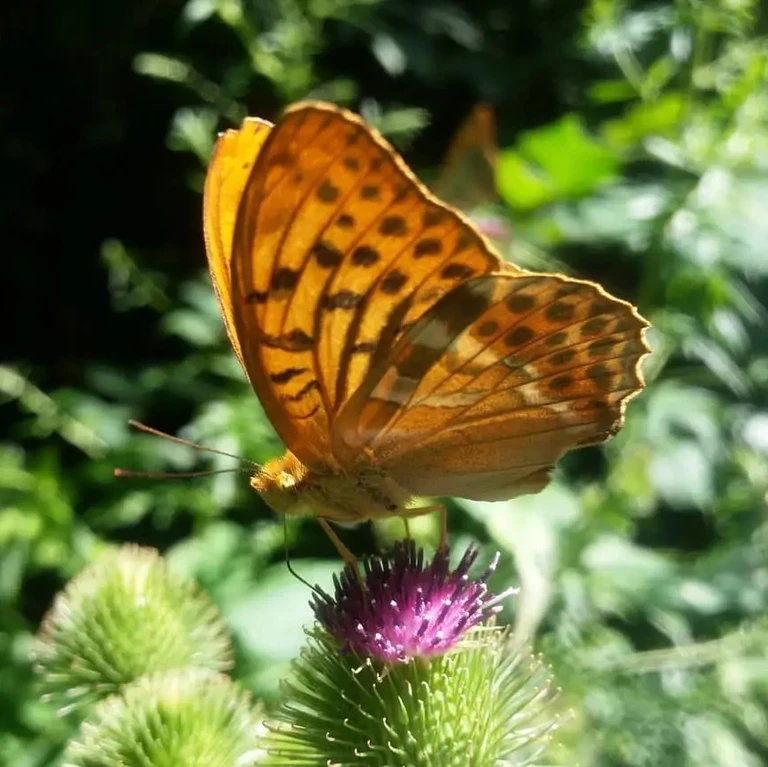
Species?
Argynnis paphia
